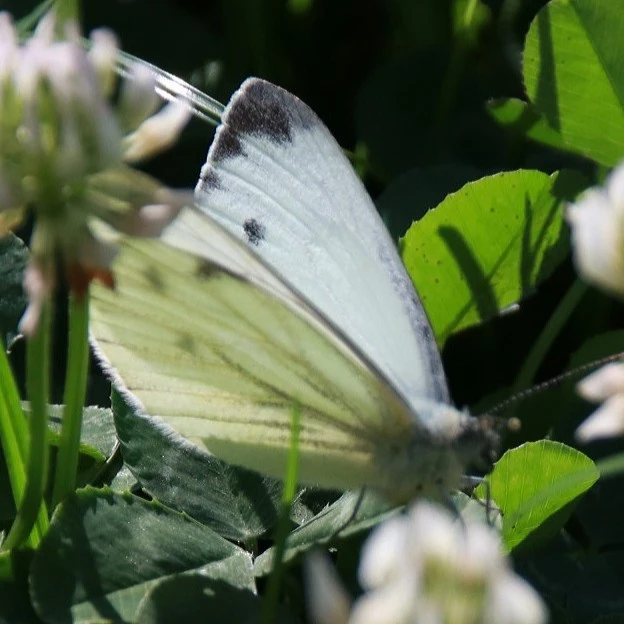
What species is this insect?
Pieris napi
